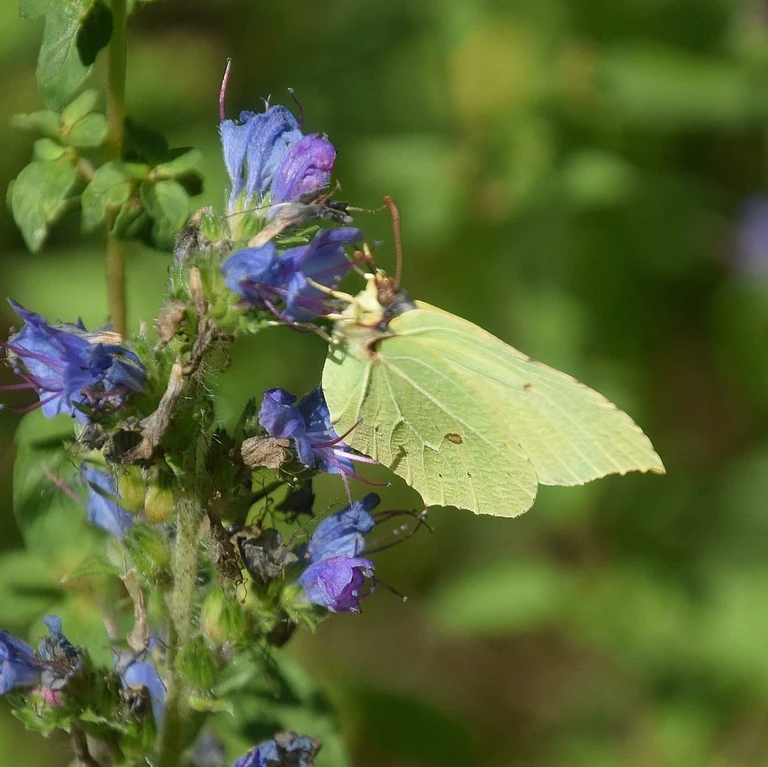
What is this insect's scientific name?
Gonepteryx rhamni
